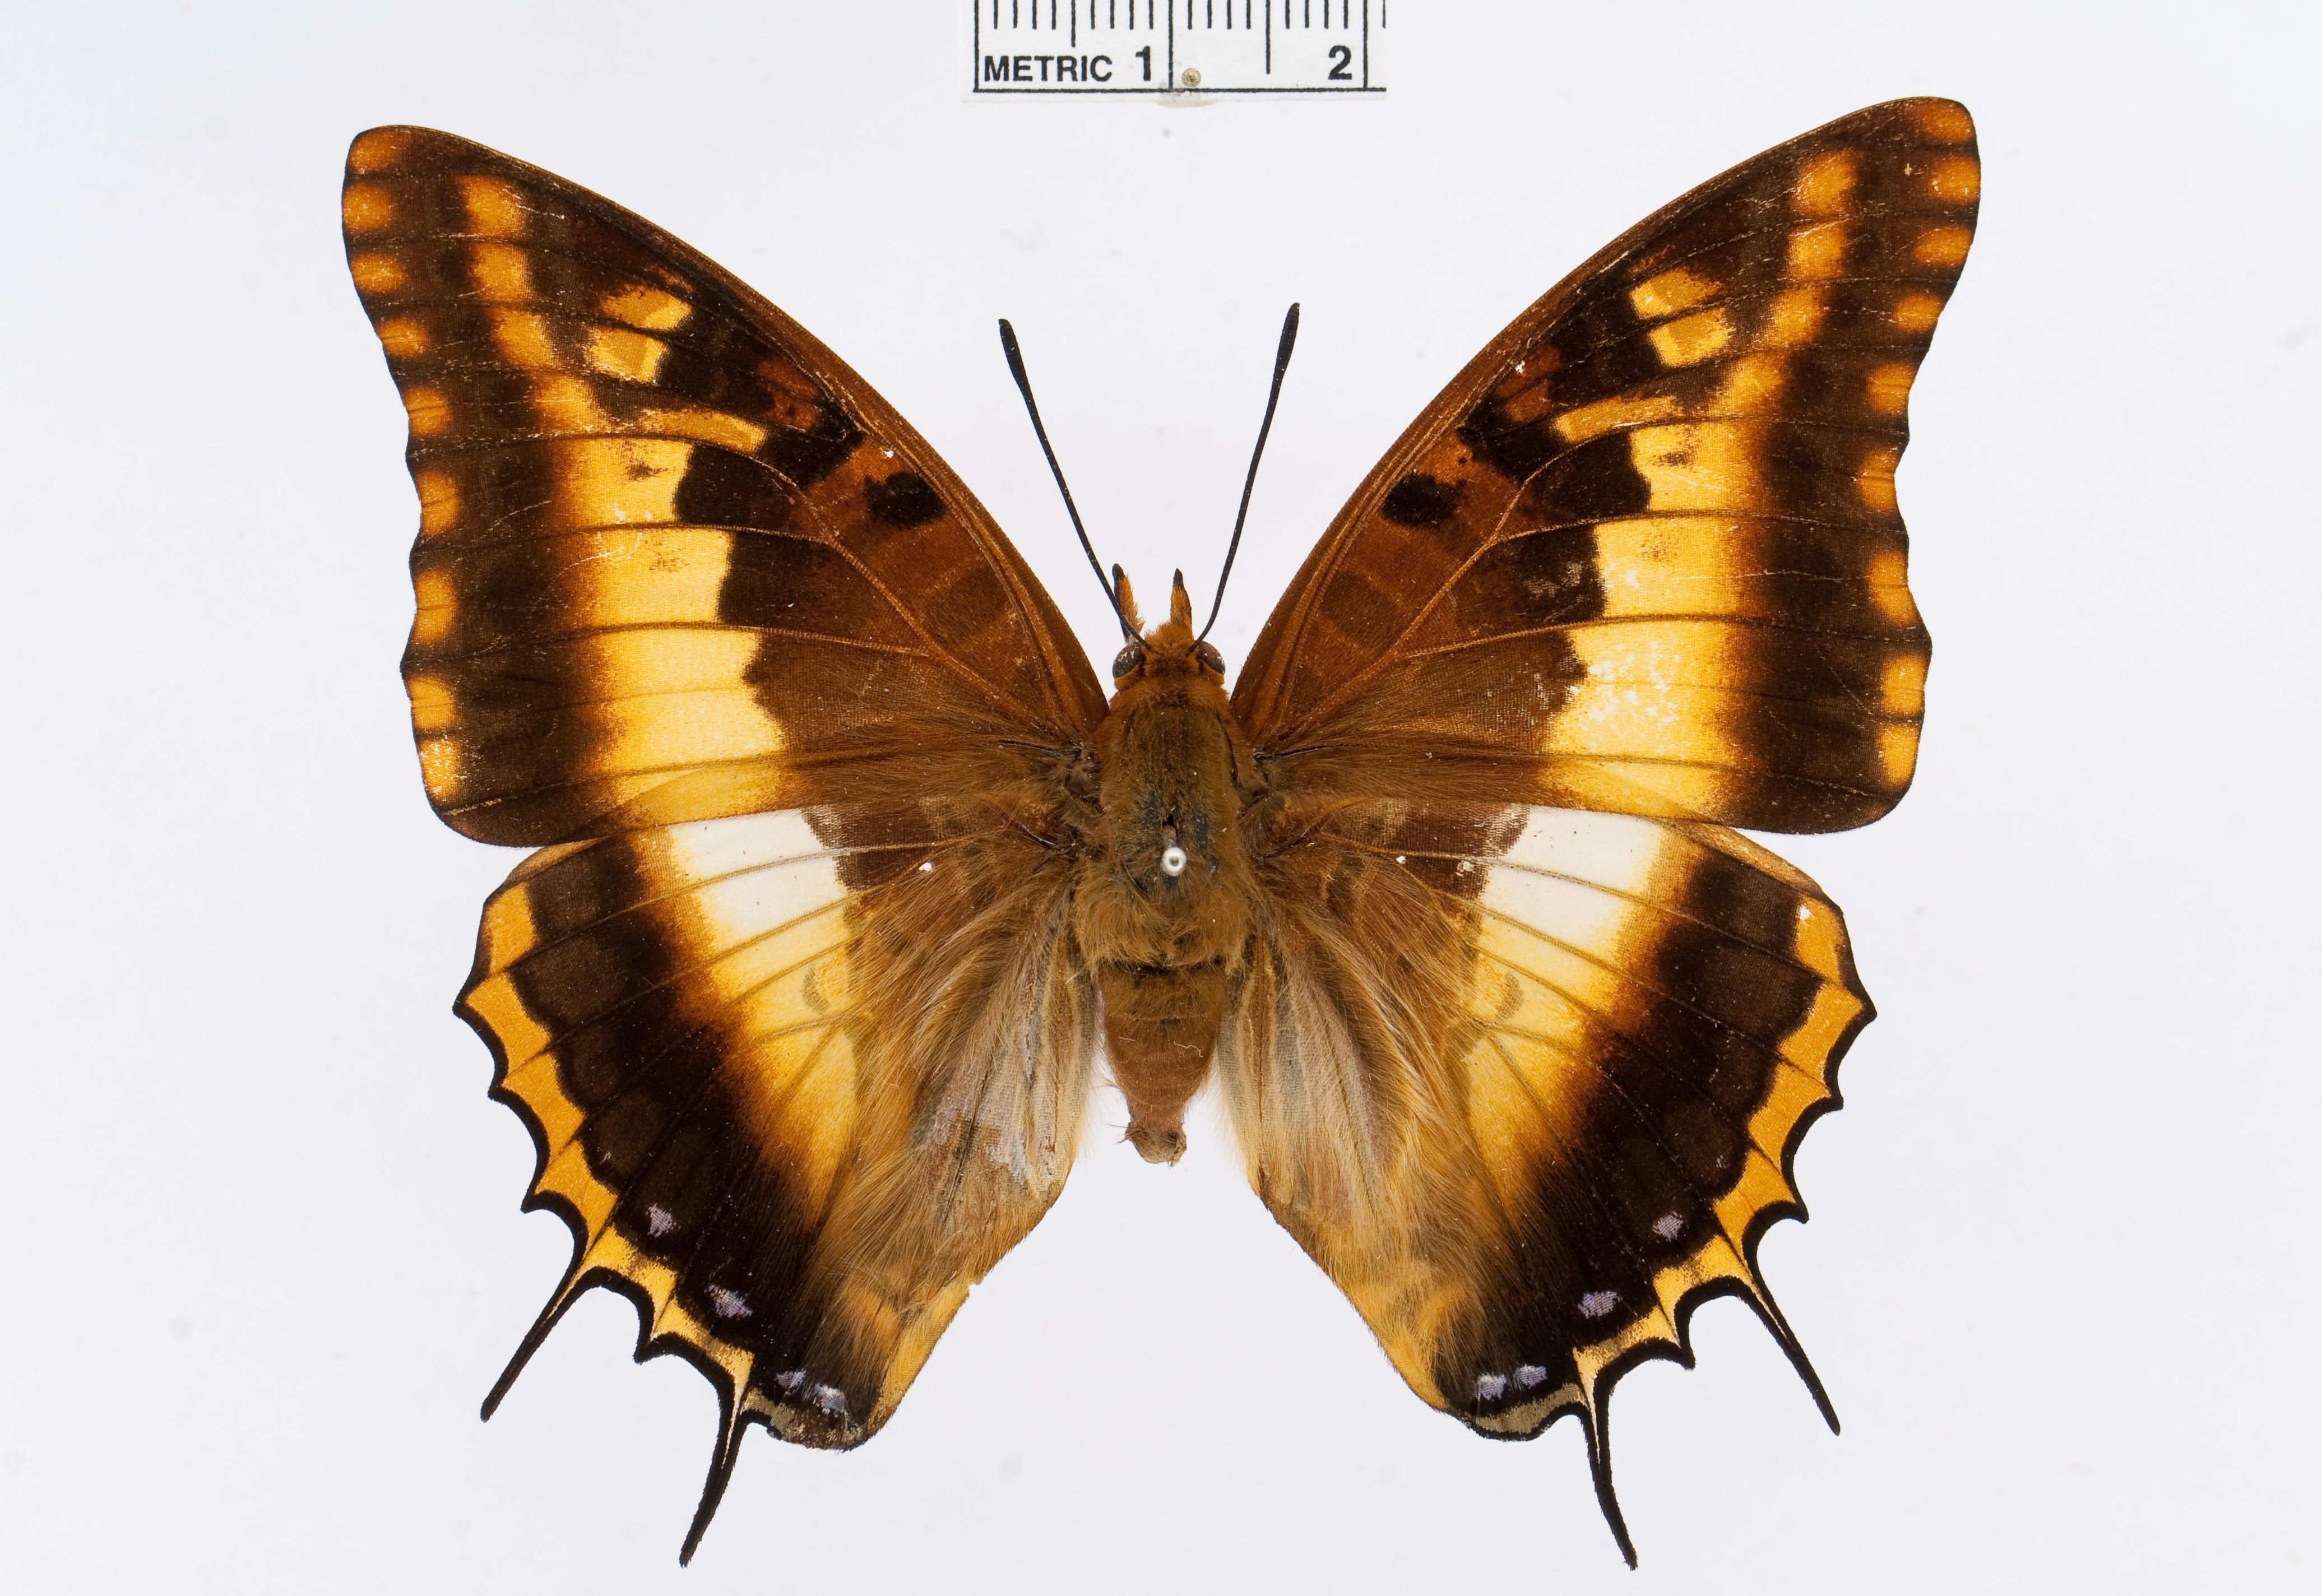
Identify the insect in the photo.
Charaxes druceanus
